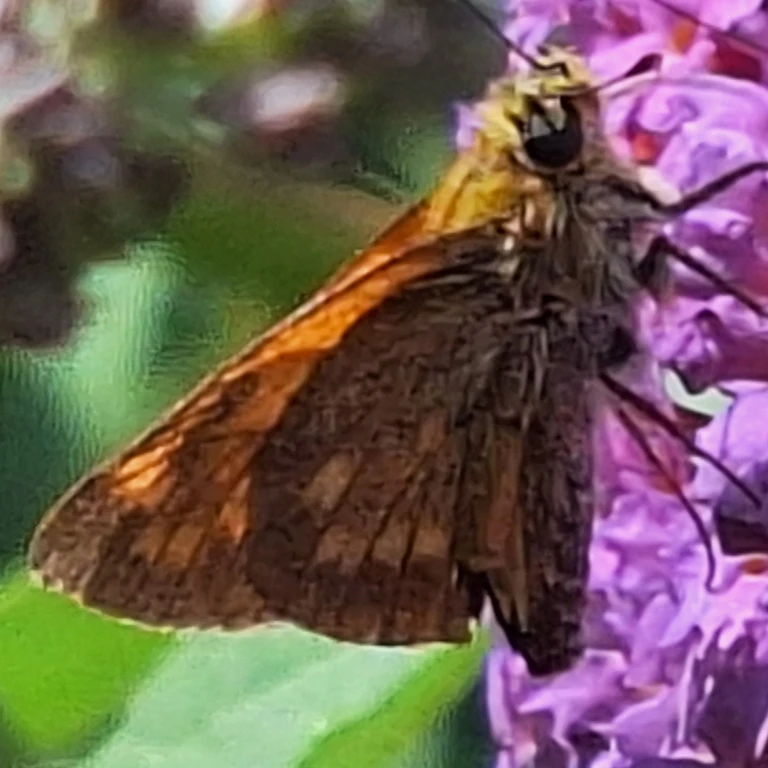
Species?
Ochlodes sylvanus (also Ochlodes venata)
